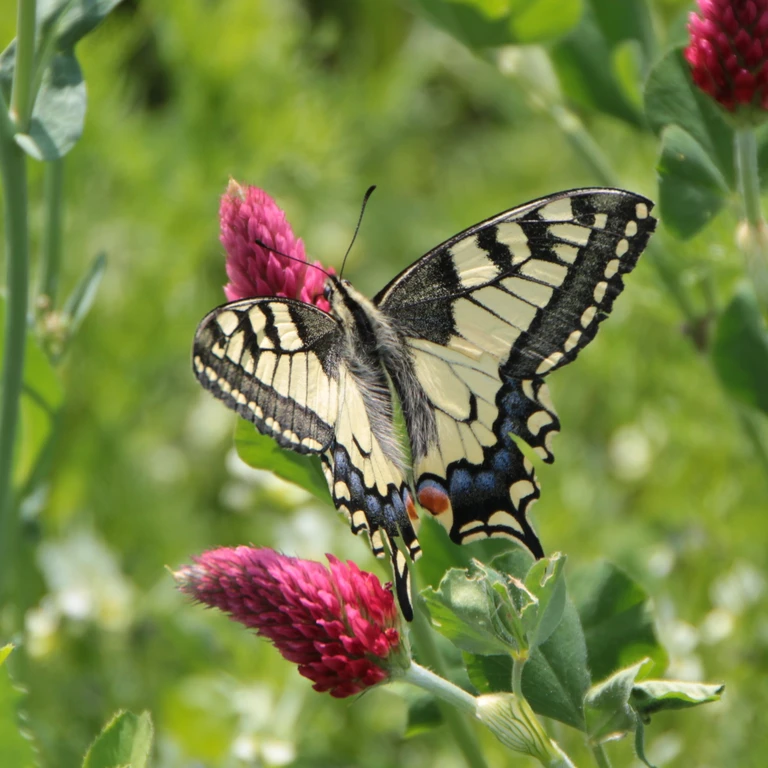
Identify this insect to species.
Papilio machaon
